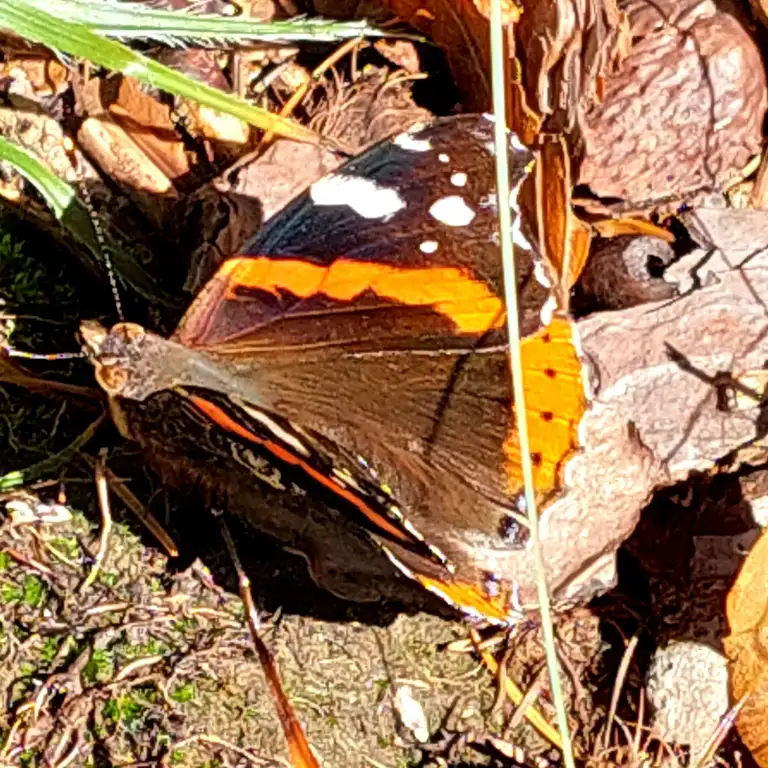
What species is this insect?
Vanessa atalanta
